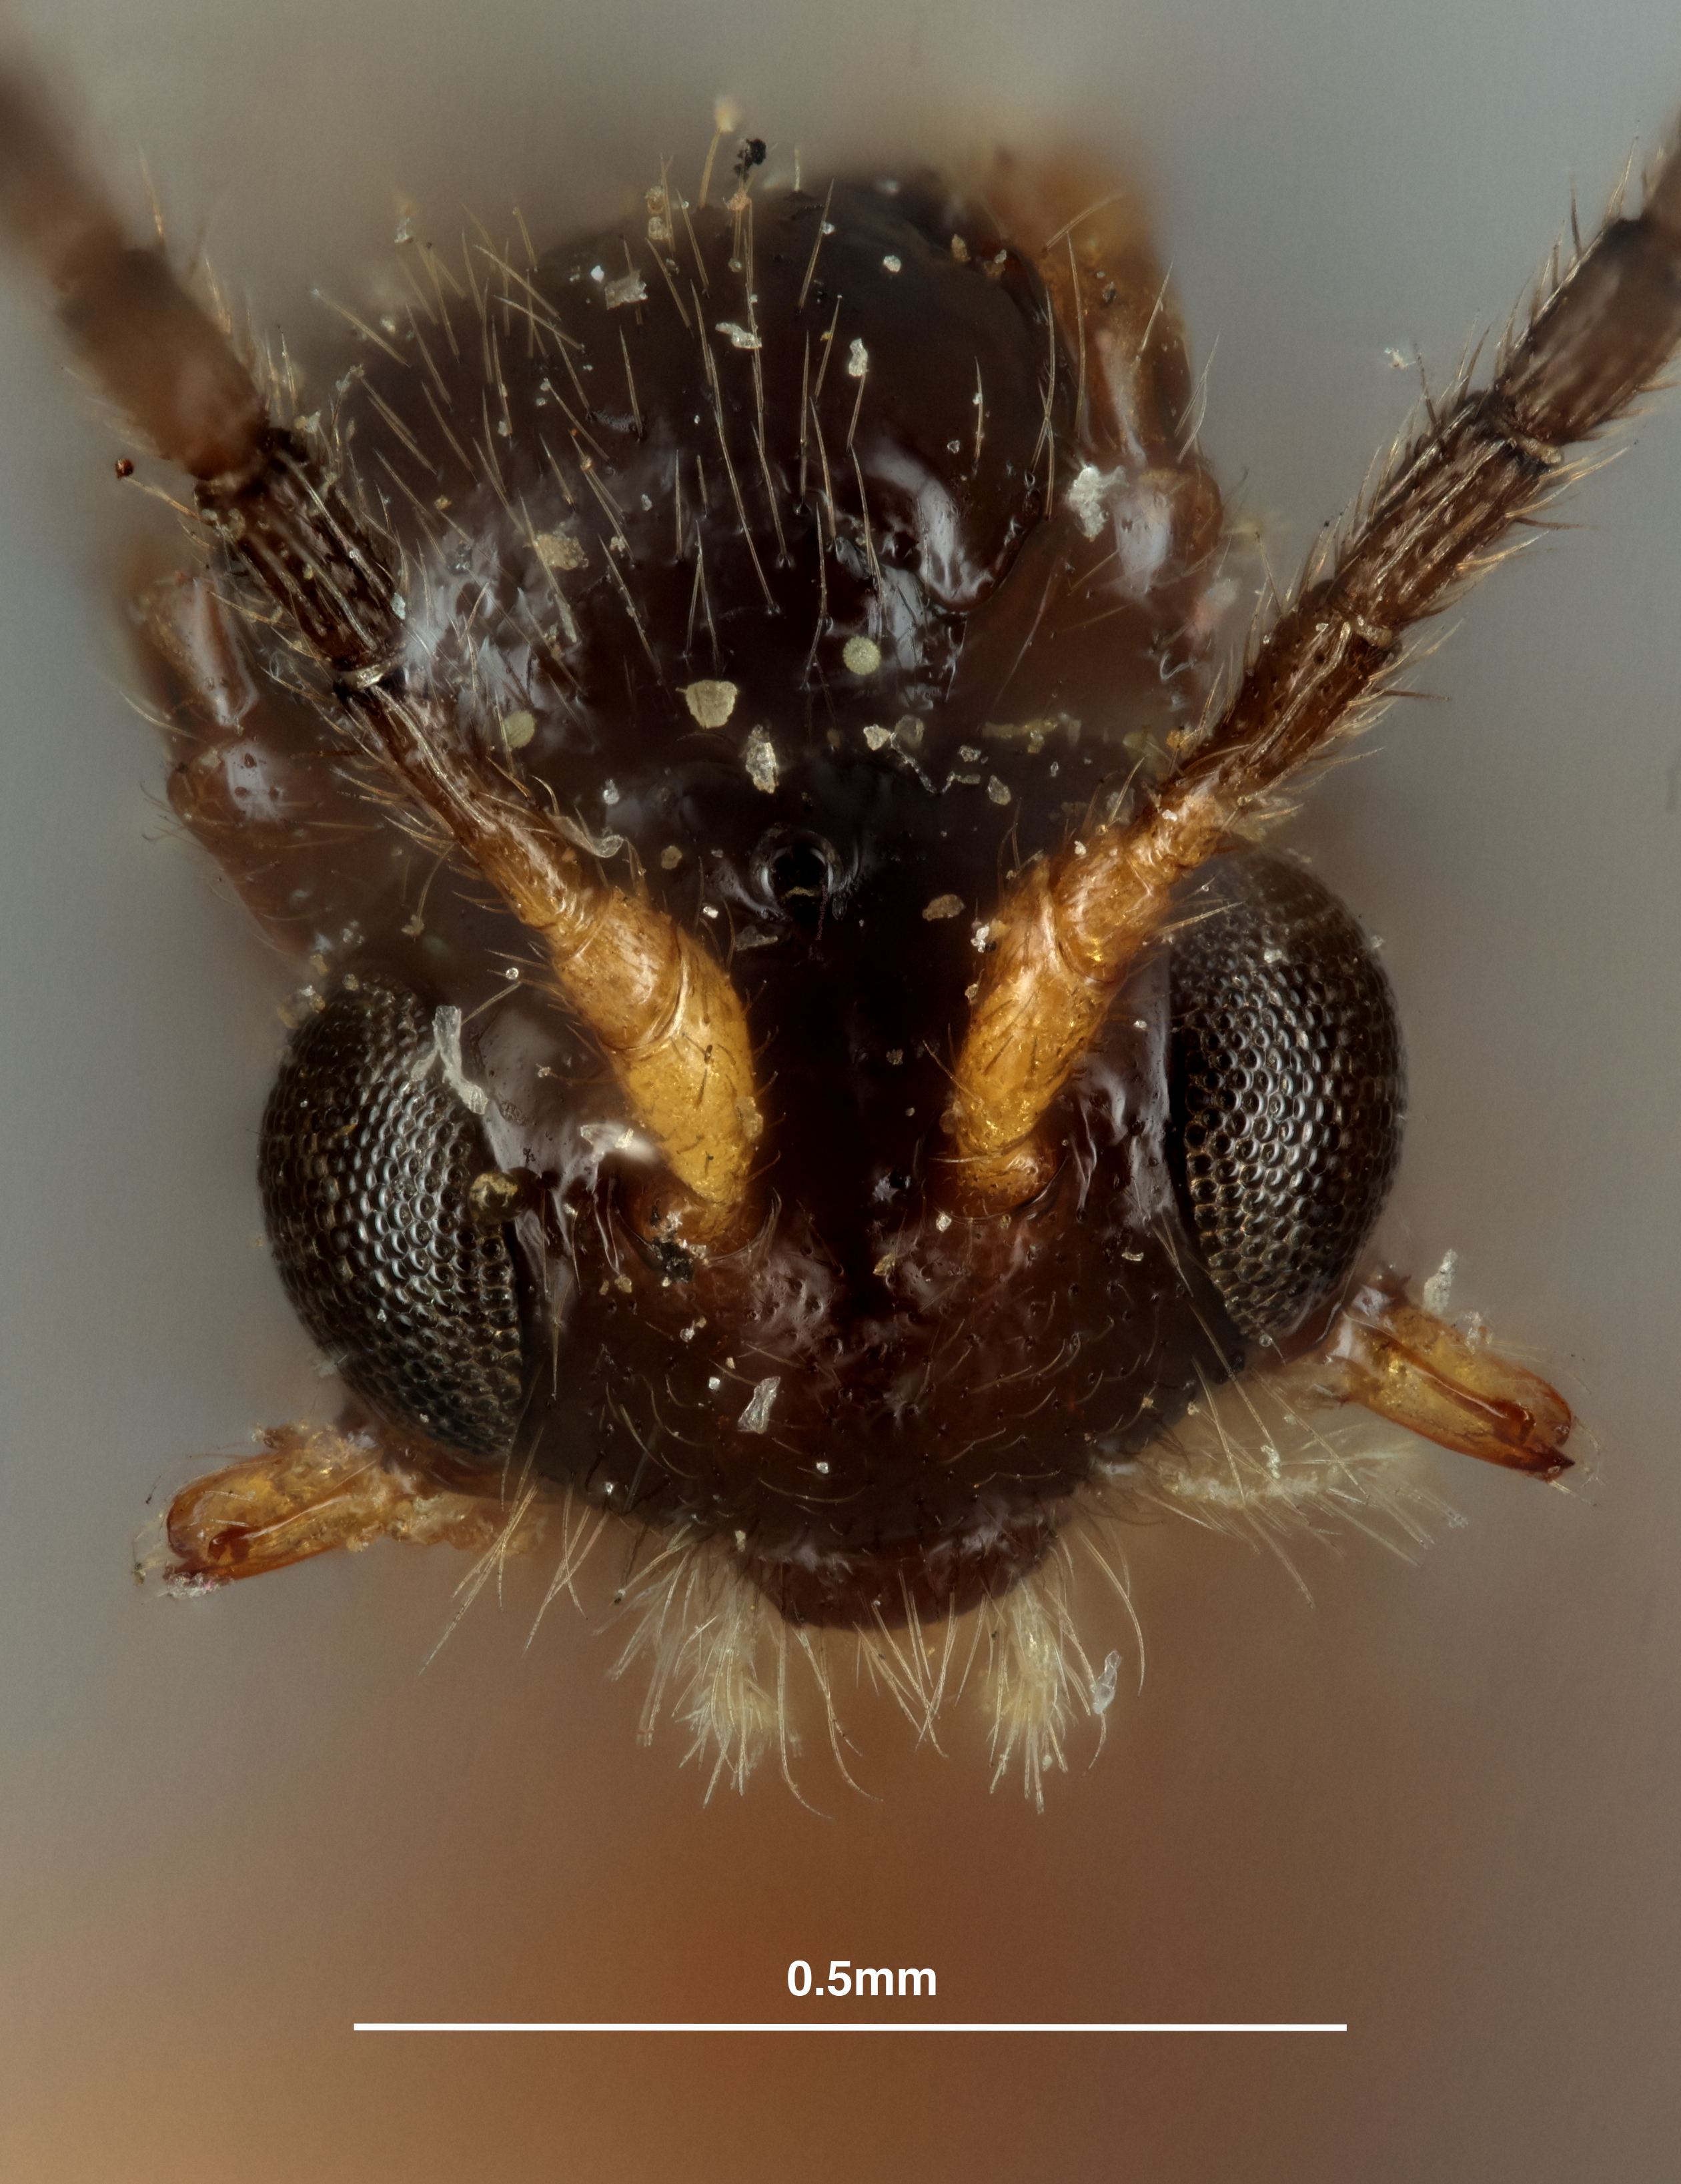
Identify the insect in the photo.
Aspilota brachybasis
